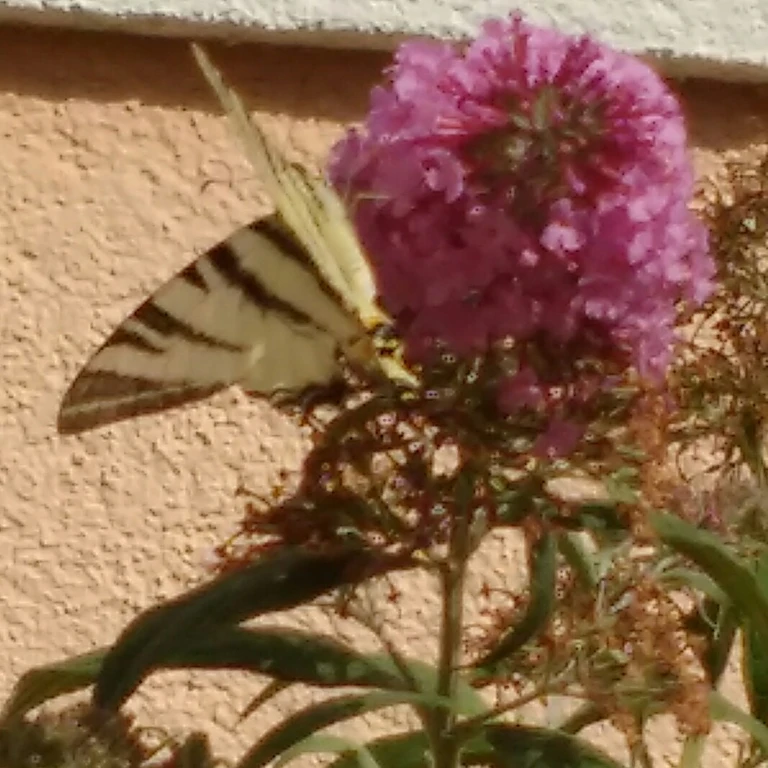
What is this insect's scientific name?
Iphiclides podalirius
